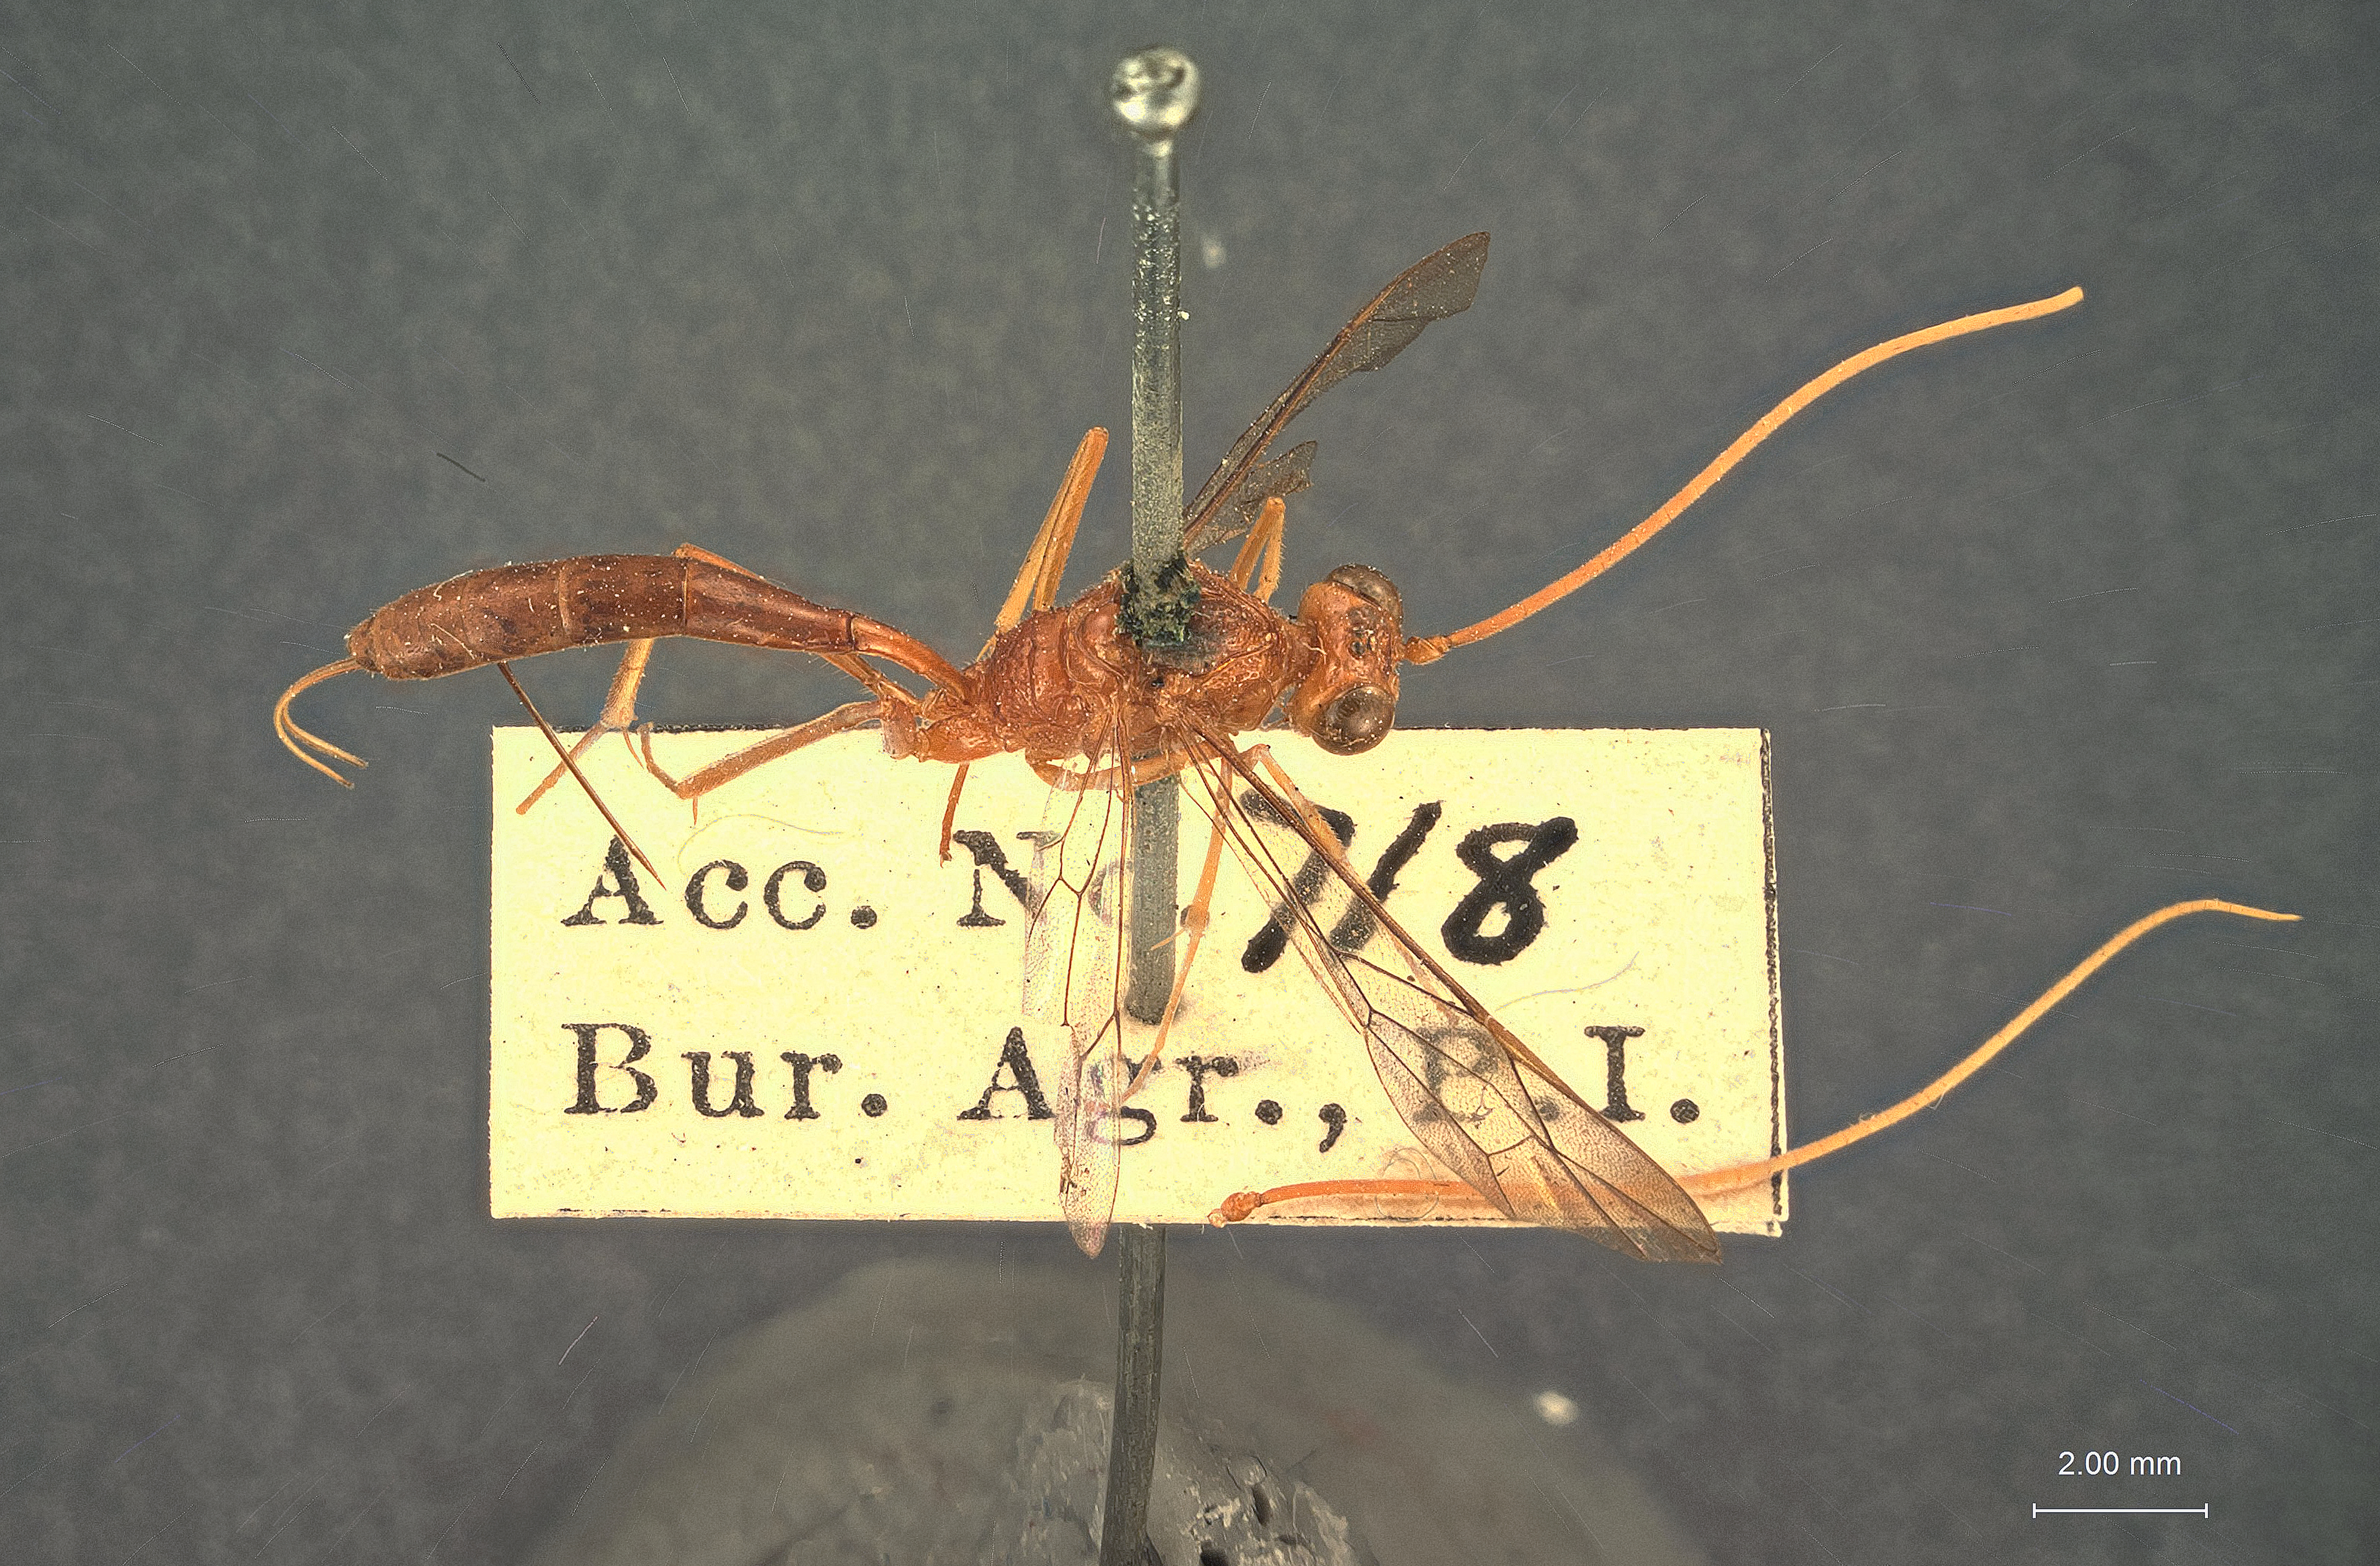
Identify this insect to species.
Esuchonematopodius luzonensis
